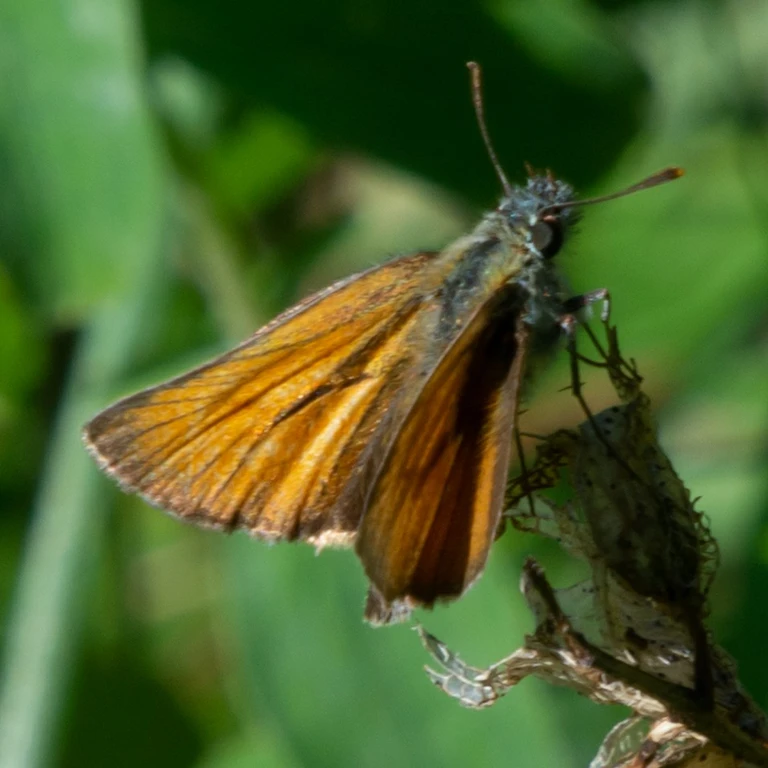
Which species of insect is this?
Thymelicus sylvestris
